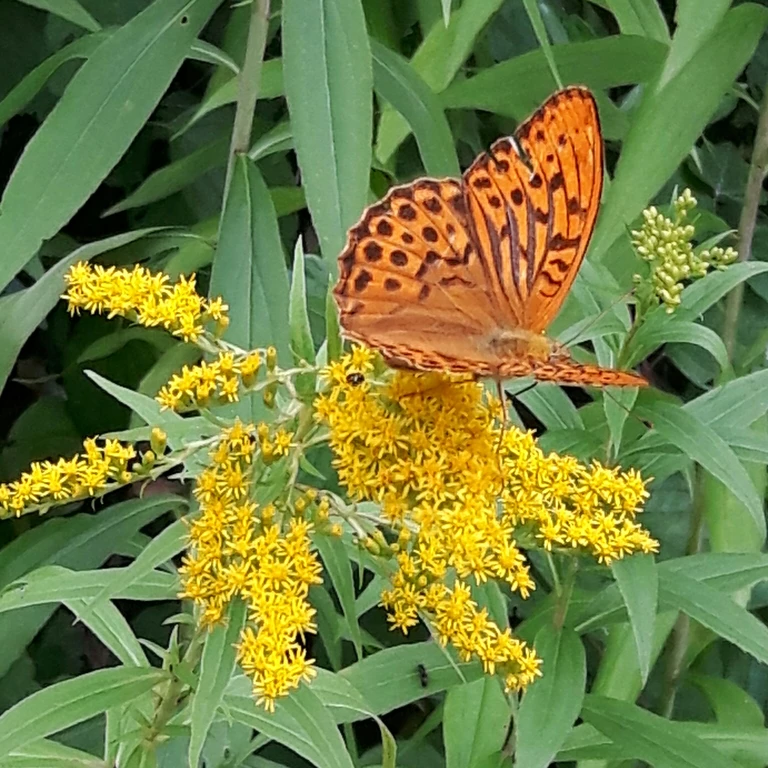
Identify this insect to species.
Argynnis paphia
